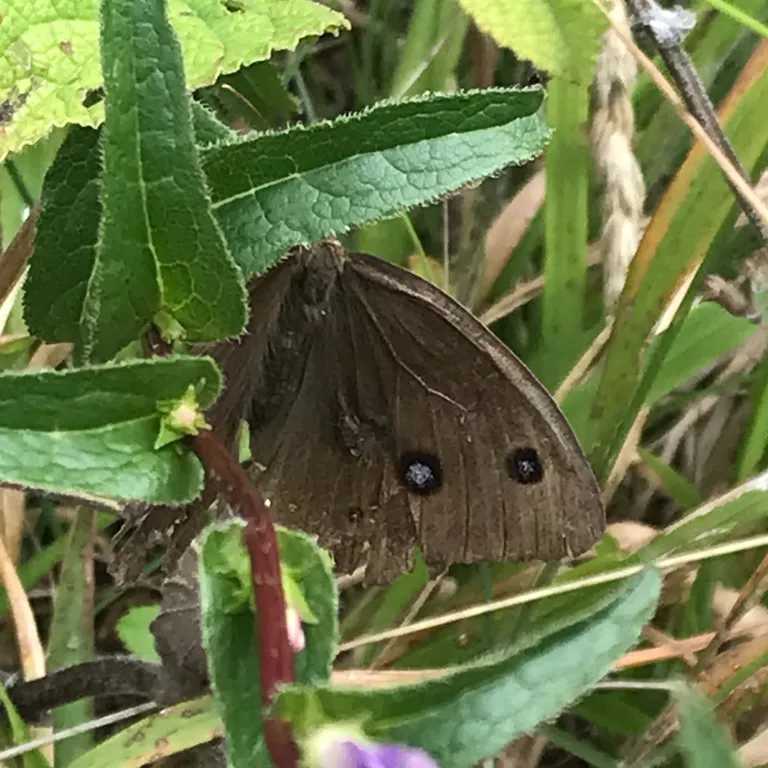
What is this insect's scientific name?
Minois dryas
